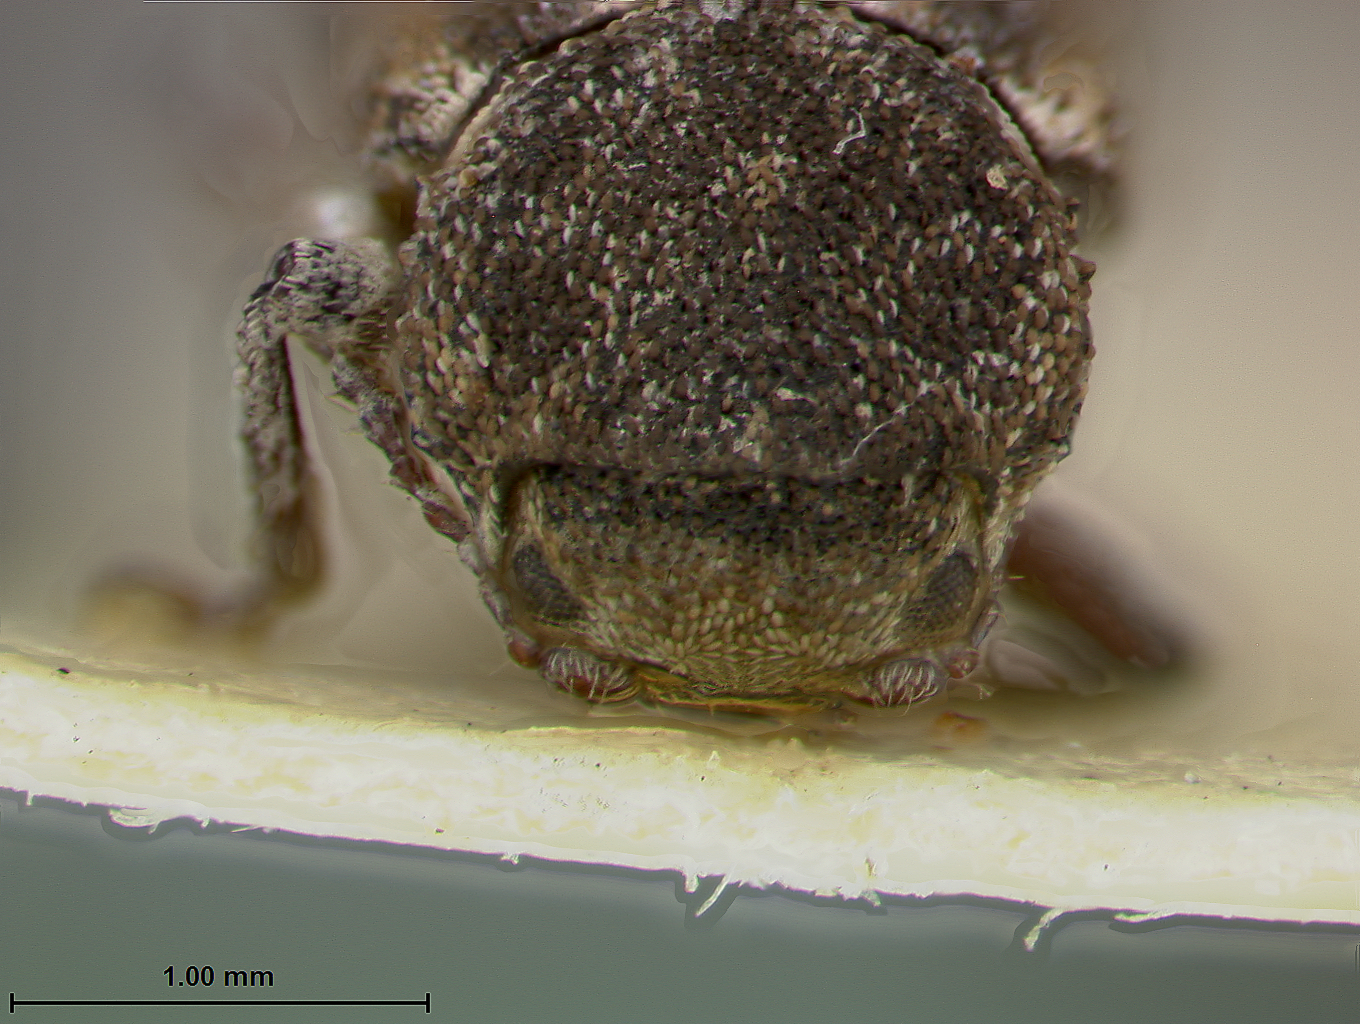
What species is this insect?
Myochrous calcariferus
